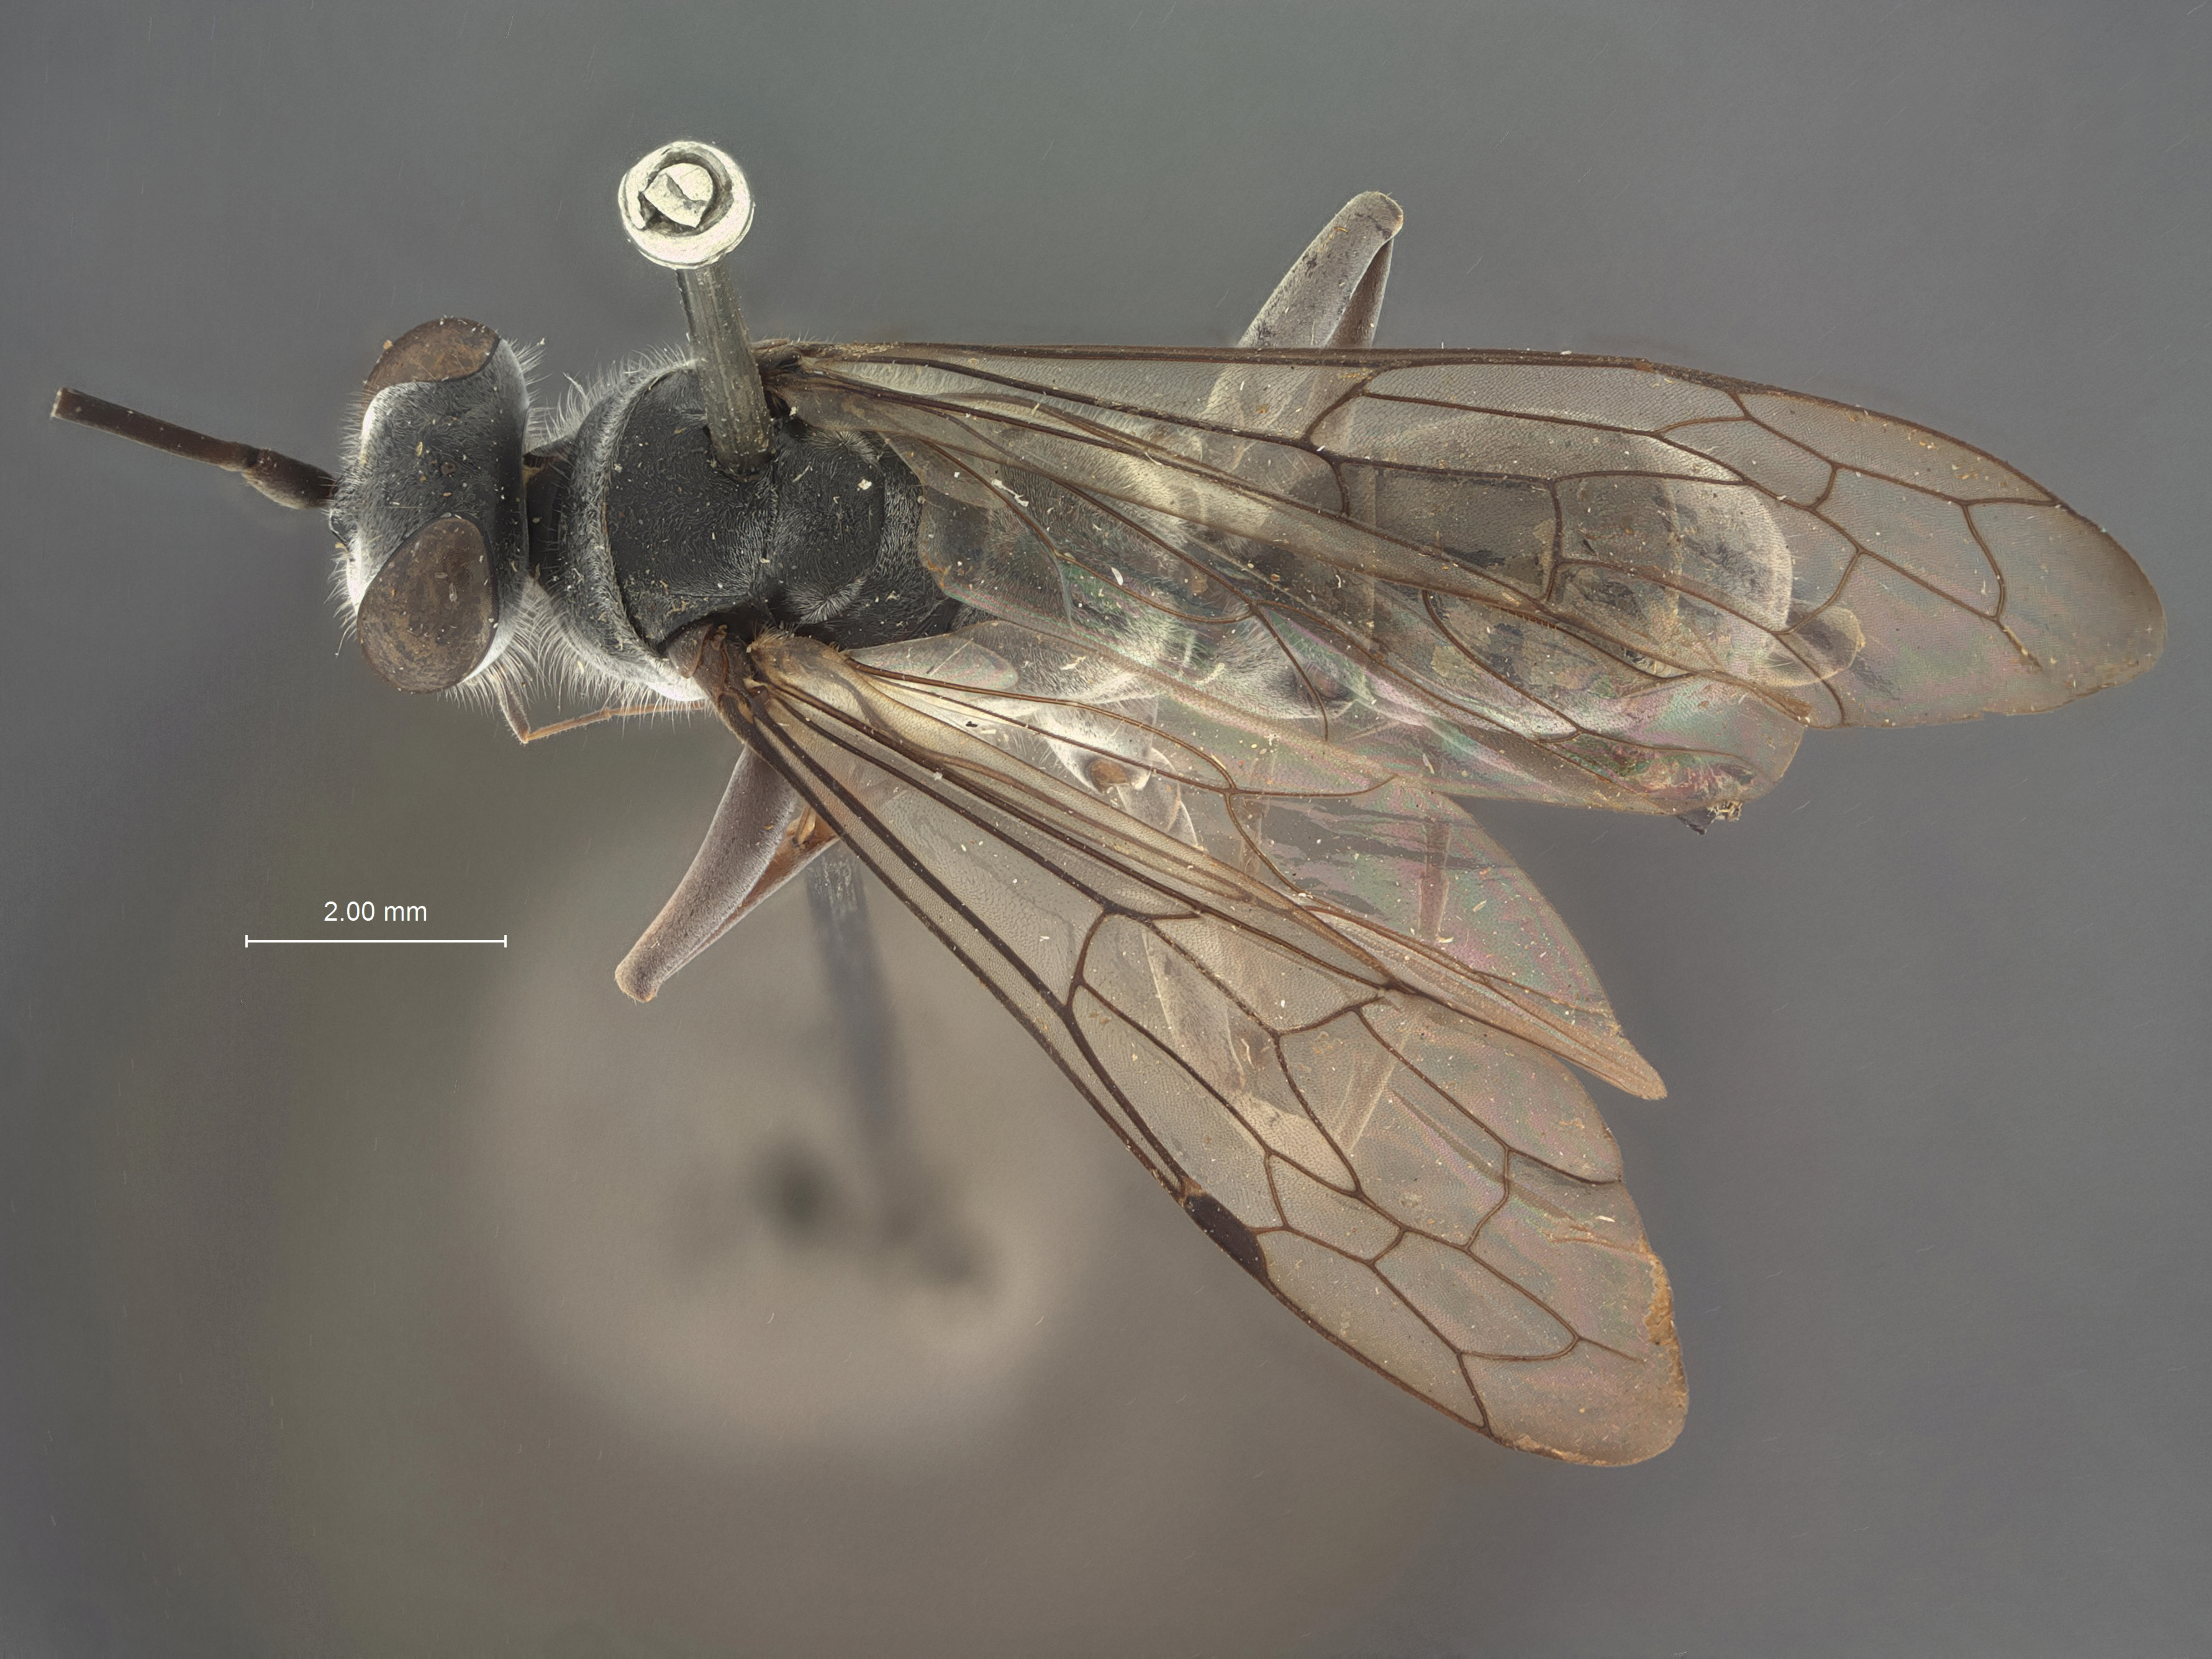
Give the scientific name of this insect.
Pseudagenia innotata
